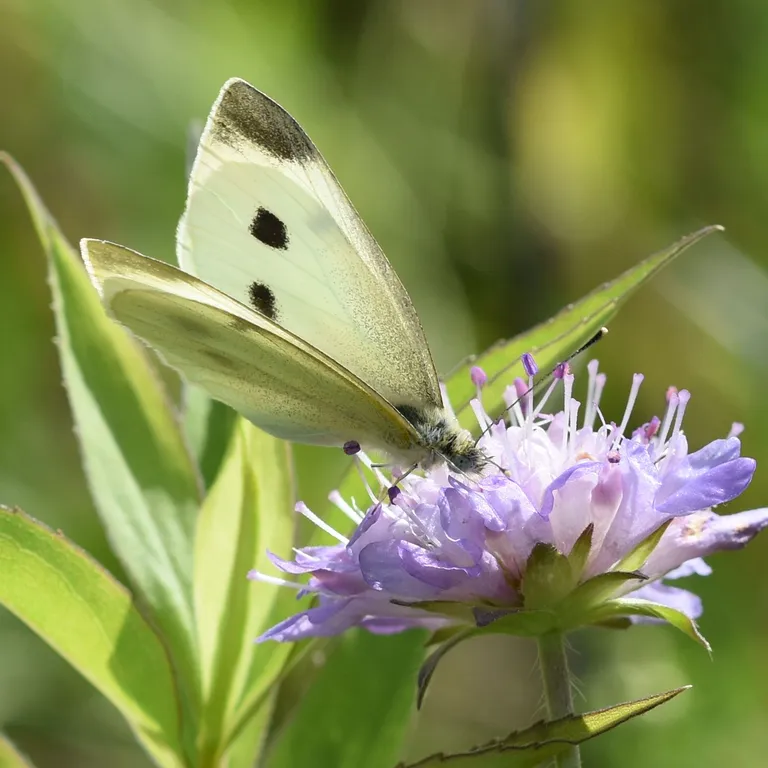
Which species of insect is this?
Pieris rapae
